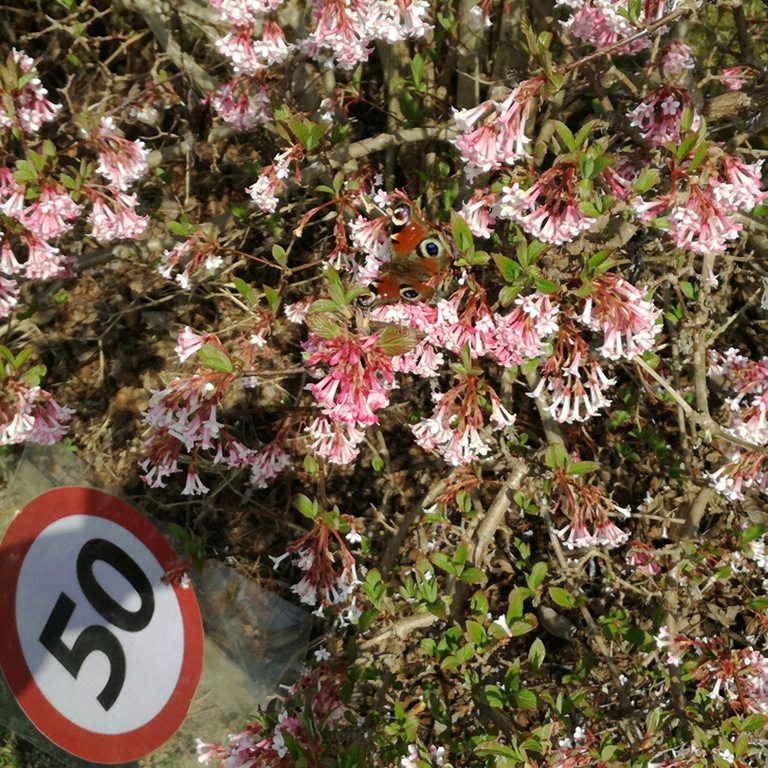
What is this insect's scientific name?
Aglais io
